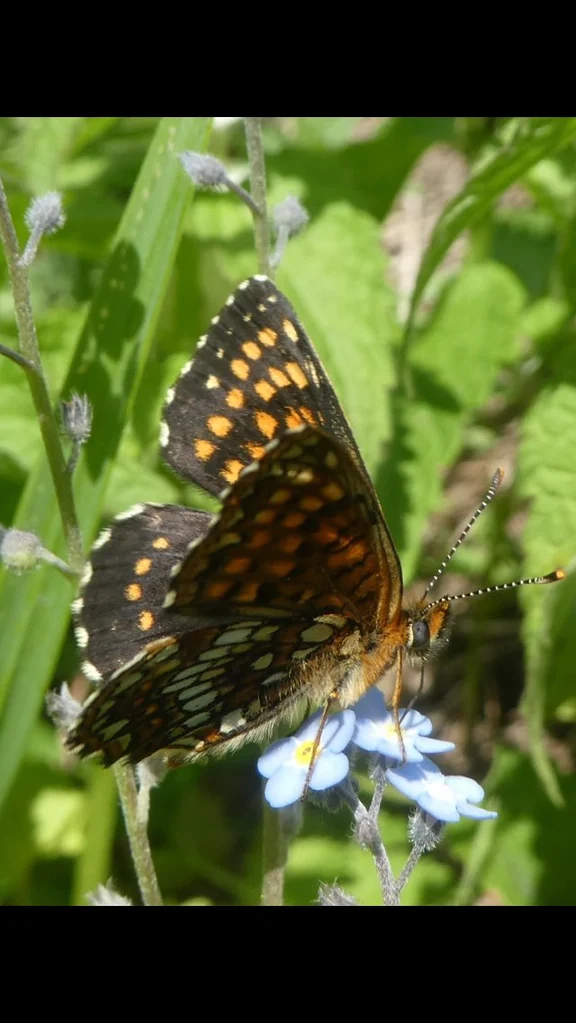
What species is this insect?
Melitaea diamina
